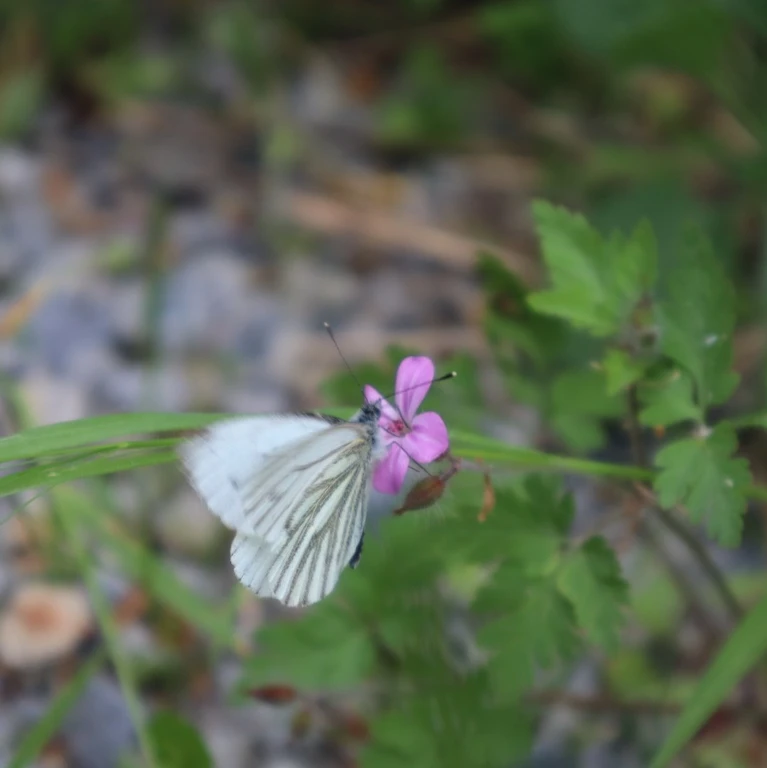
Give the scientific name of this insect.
Pieris napi
